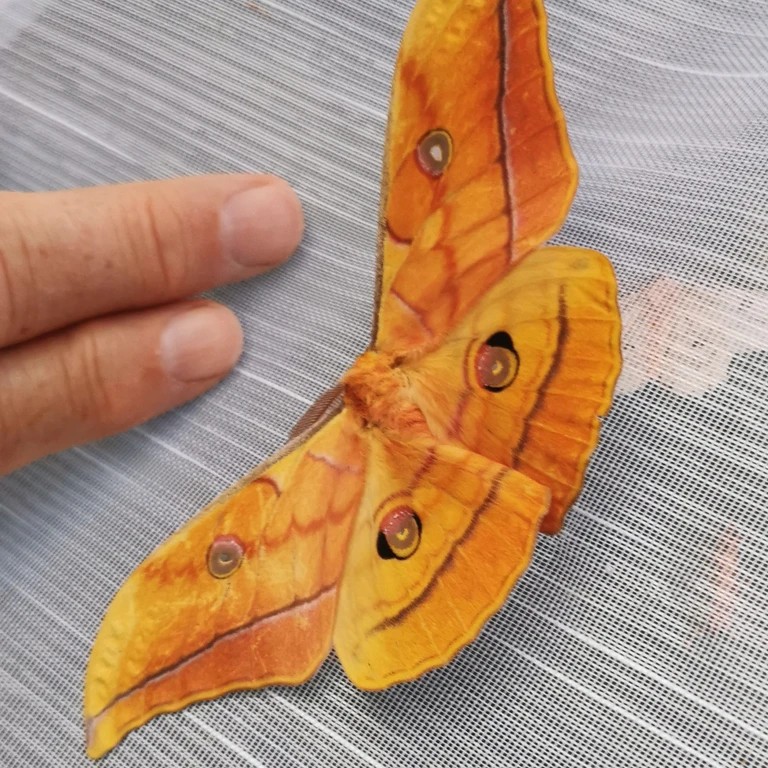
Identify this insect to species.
Antheraea yamamai
